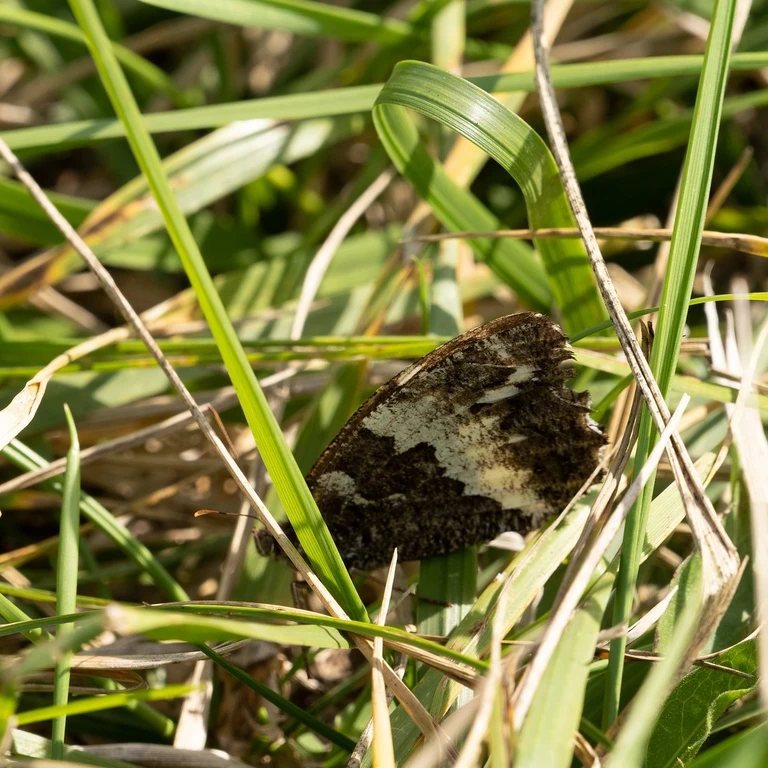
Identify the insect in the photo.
Brintesia circe
